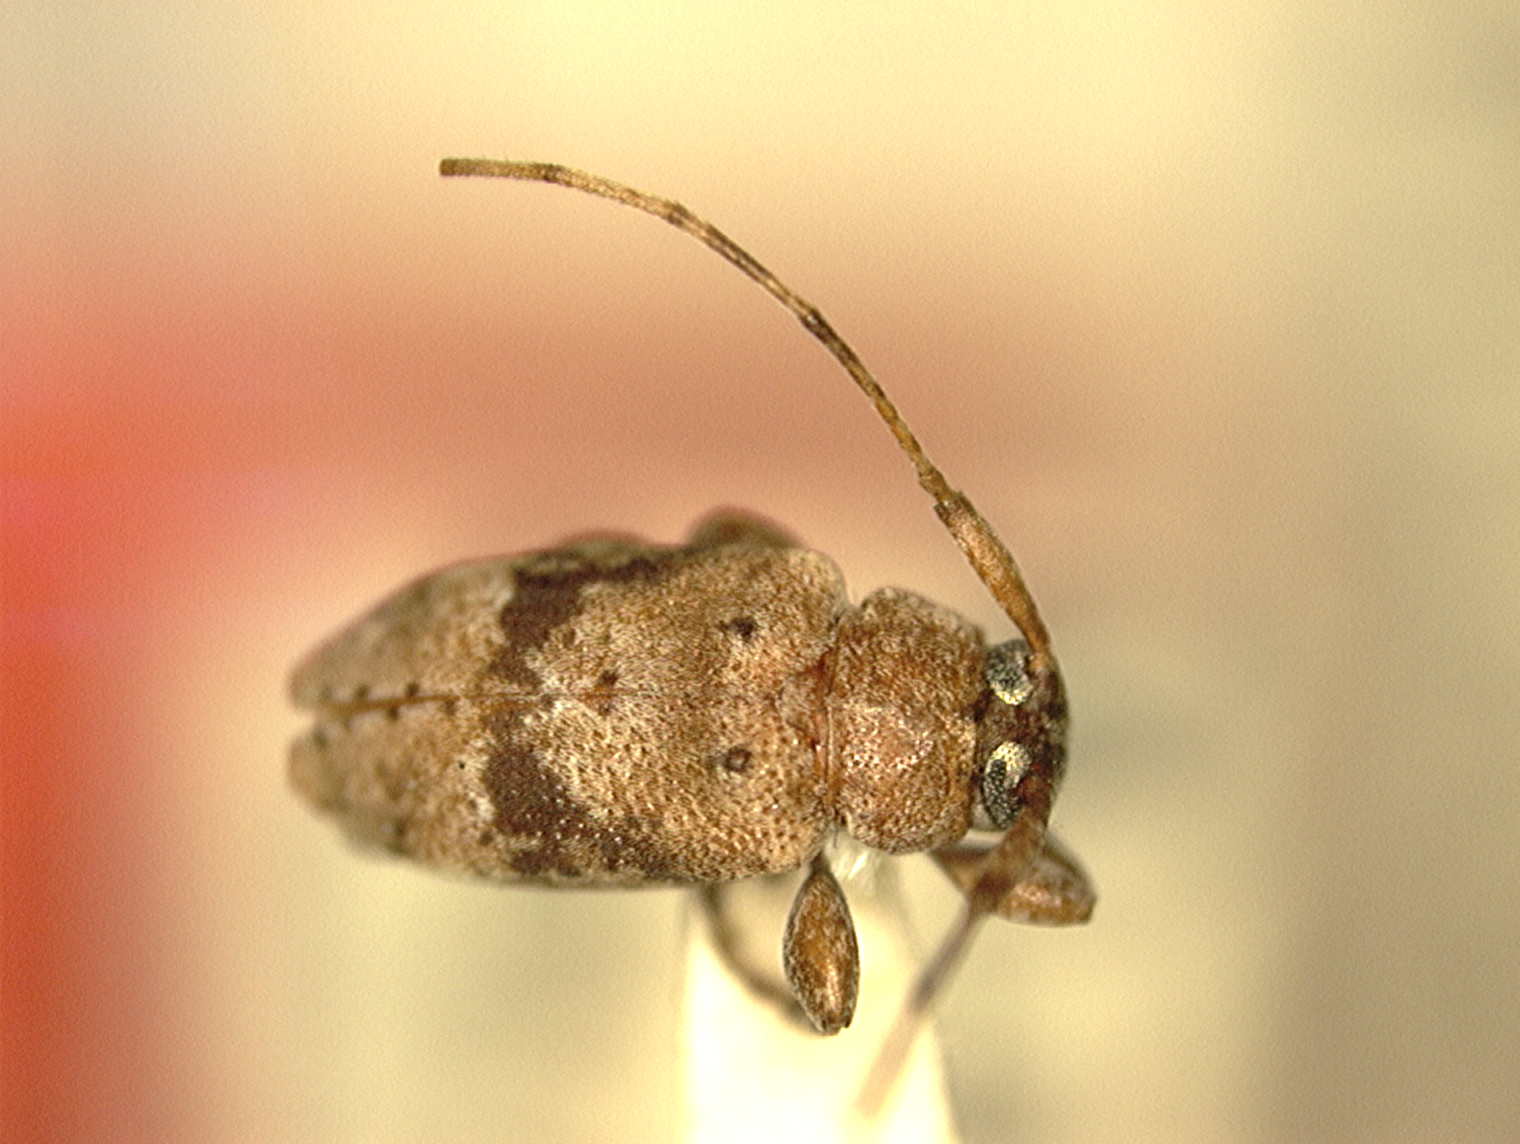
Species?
Antilleptostylus brunneofasciatus (also Leptostylus brunneofasciatus)
